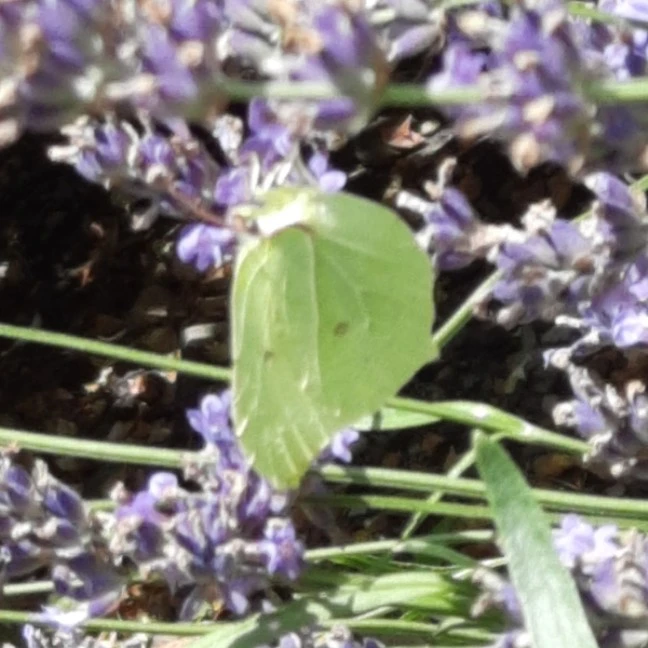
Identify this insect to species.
Gonepteryx rhamni
